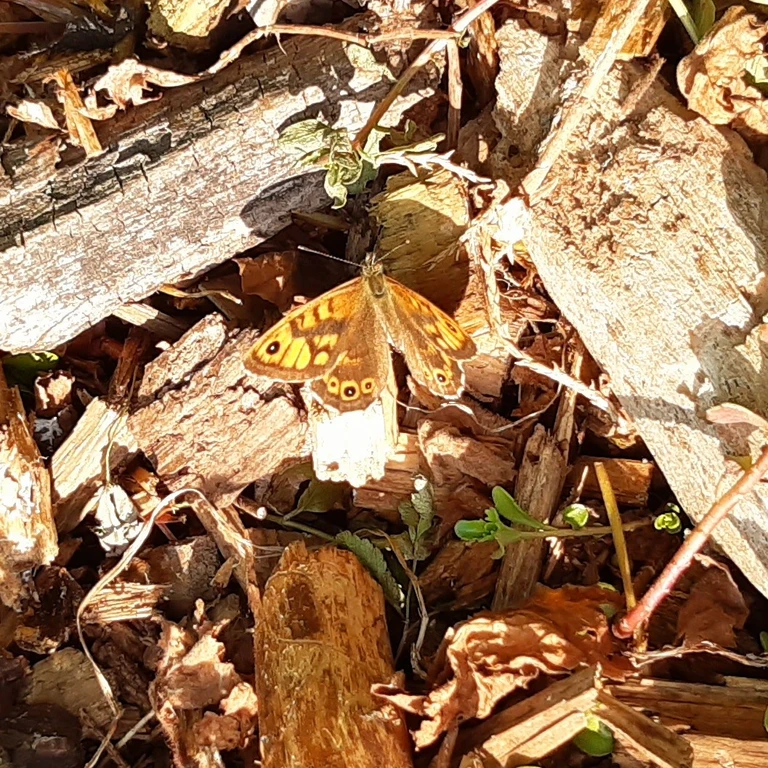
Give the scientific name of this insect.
Lasiommata megera (also Pararge megera)
